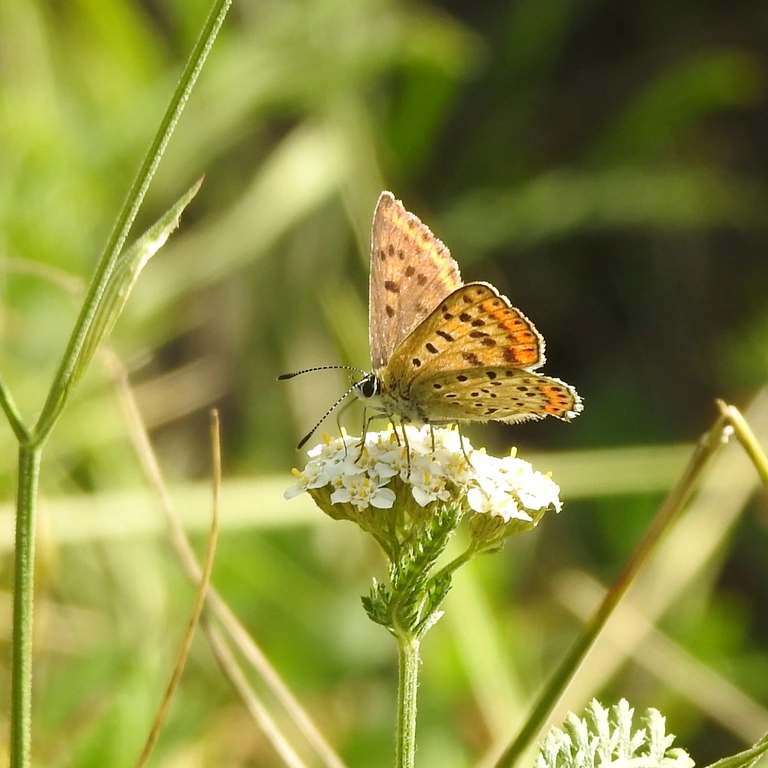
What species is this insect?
Lycaena tityrus (also Loweia tityrus)
